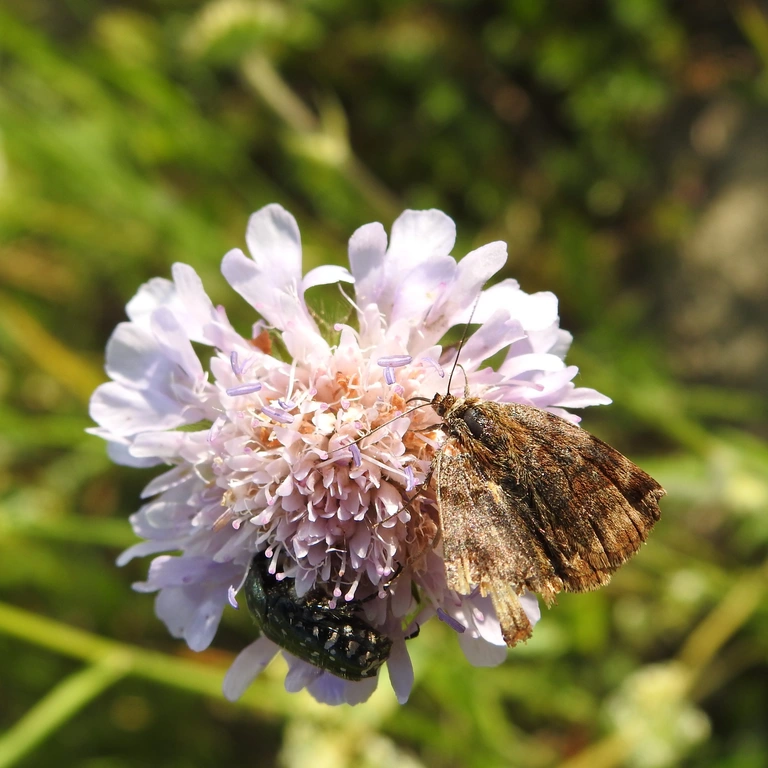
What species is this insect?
Euclidia glyphica
